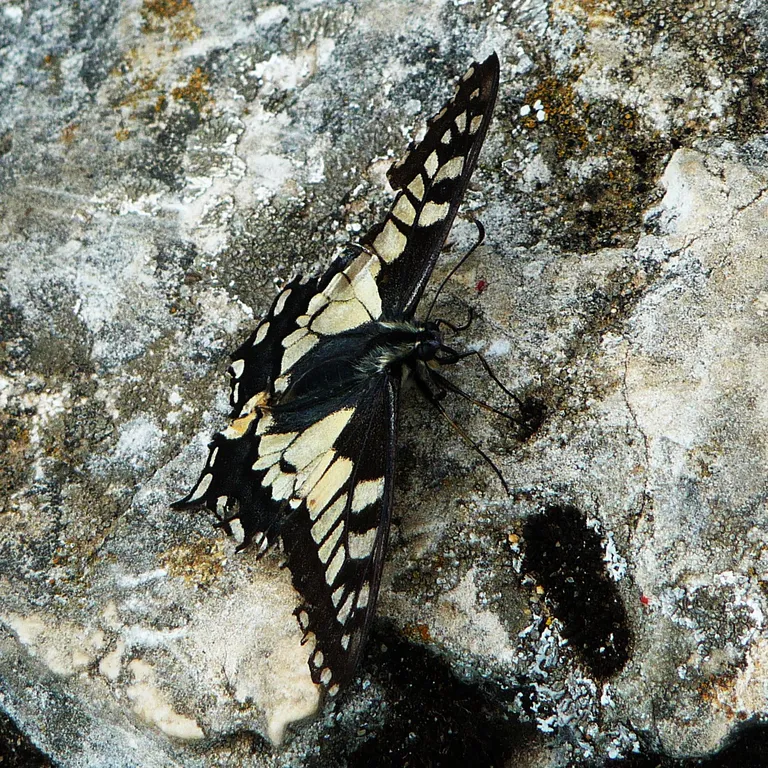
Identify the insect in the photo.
Papilio machaon
